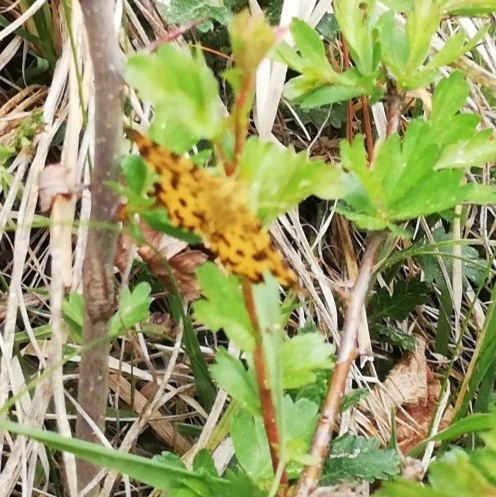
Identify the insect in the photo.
Pseudopanthera macularia
